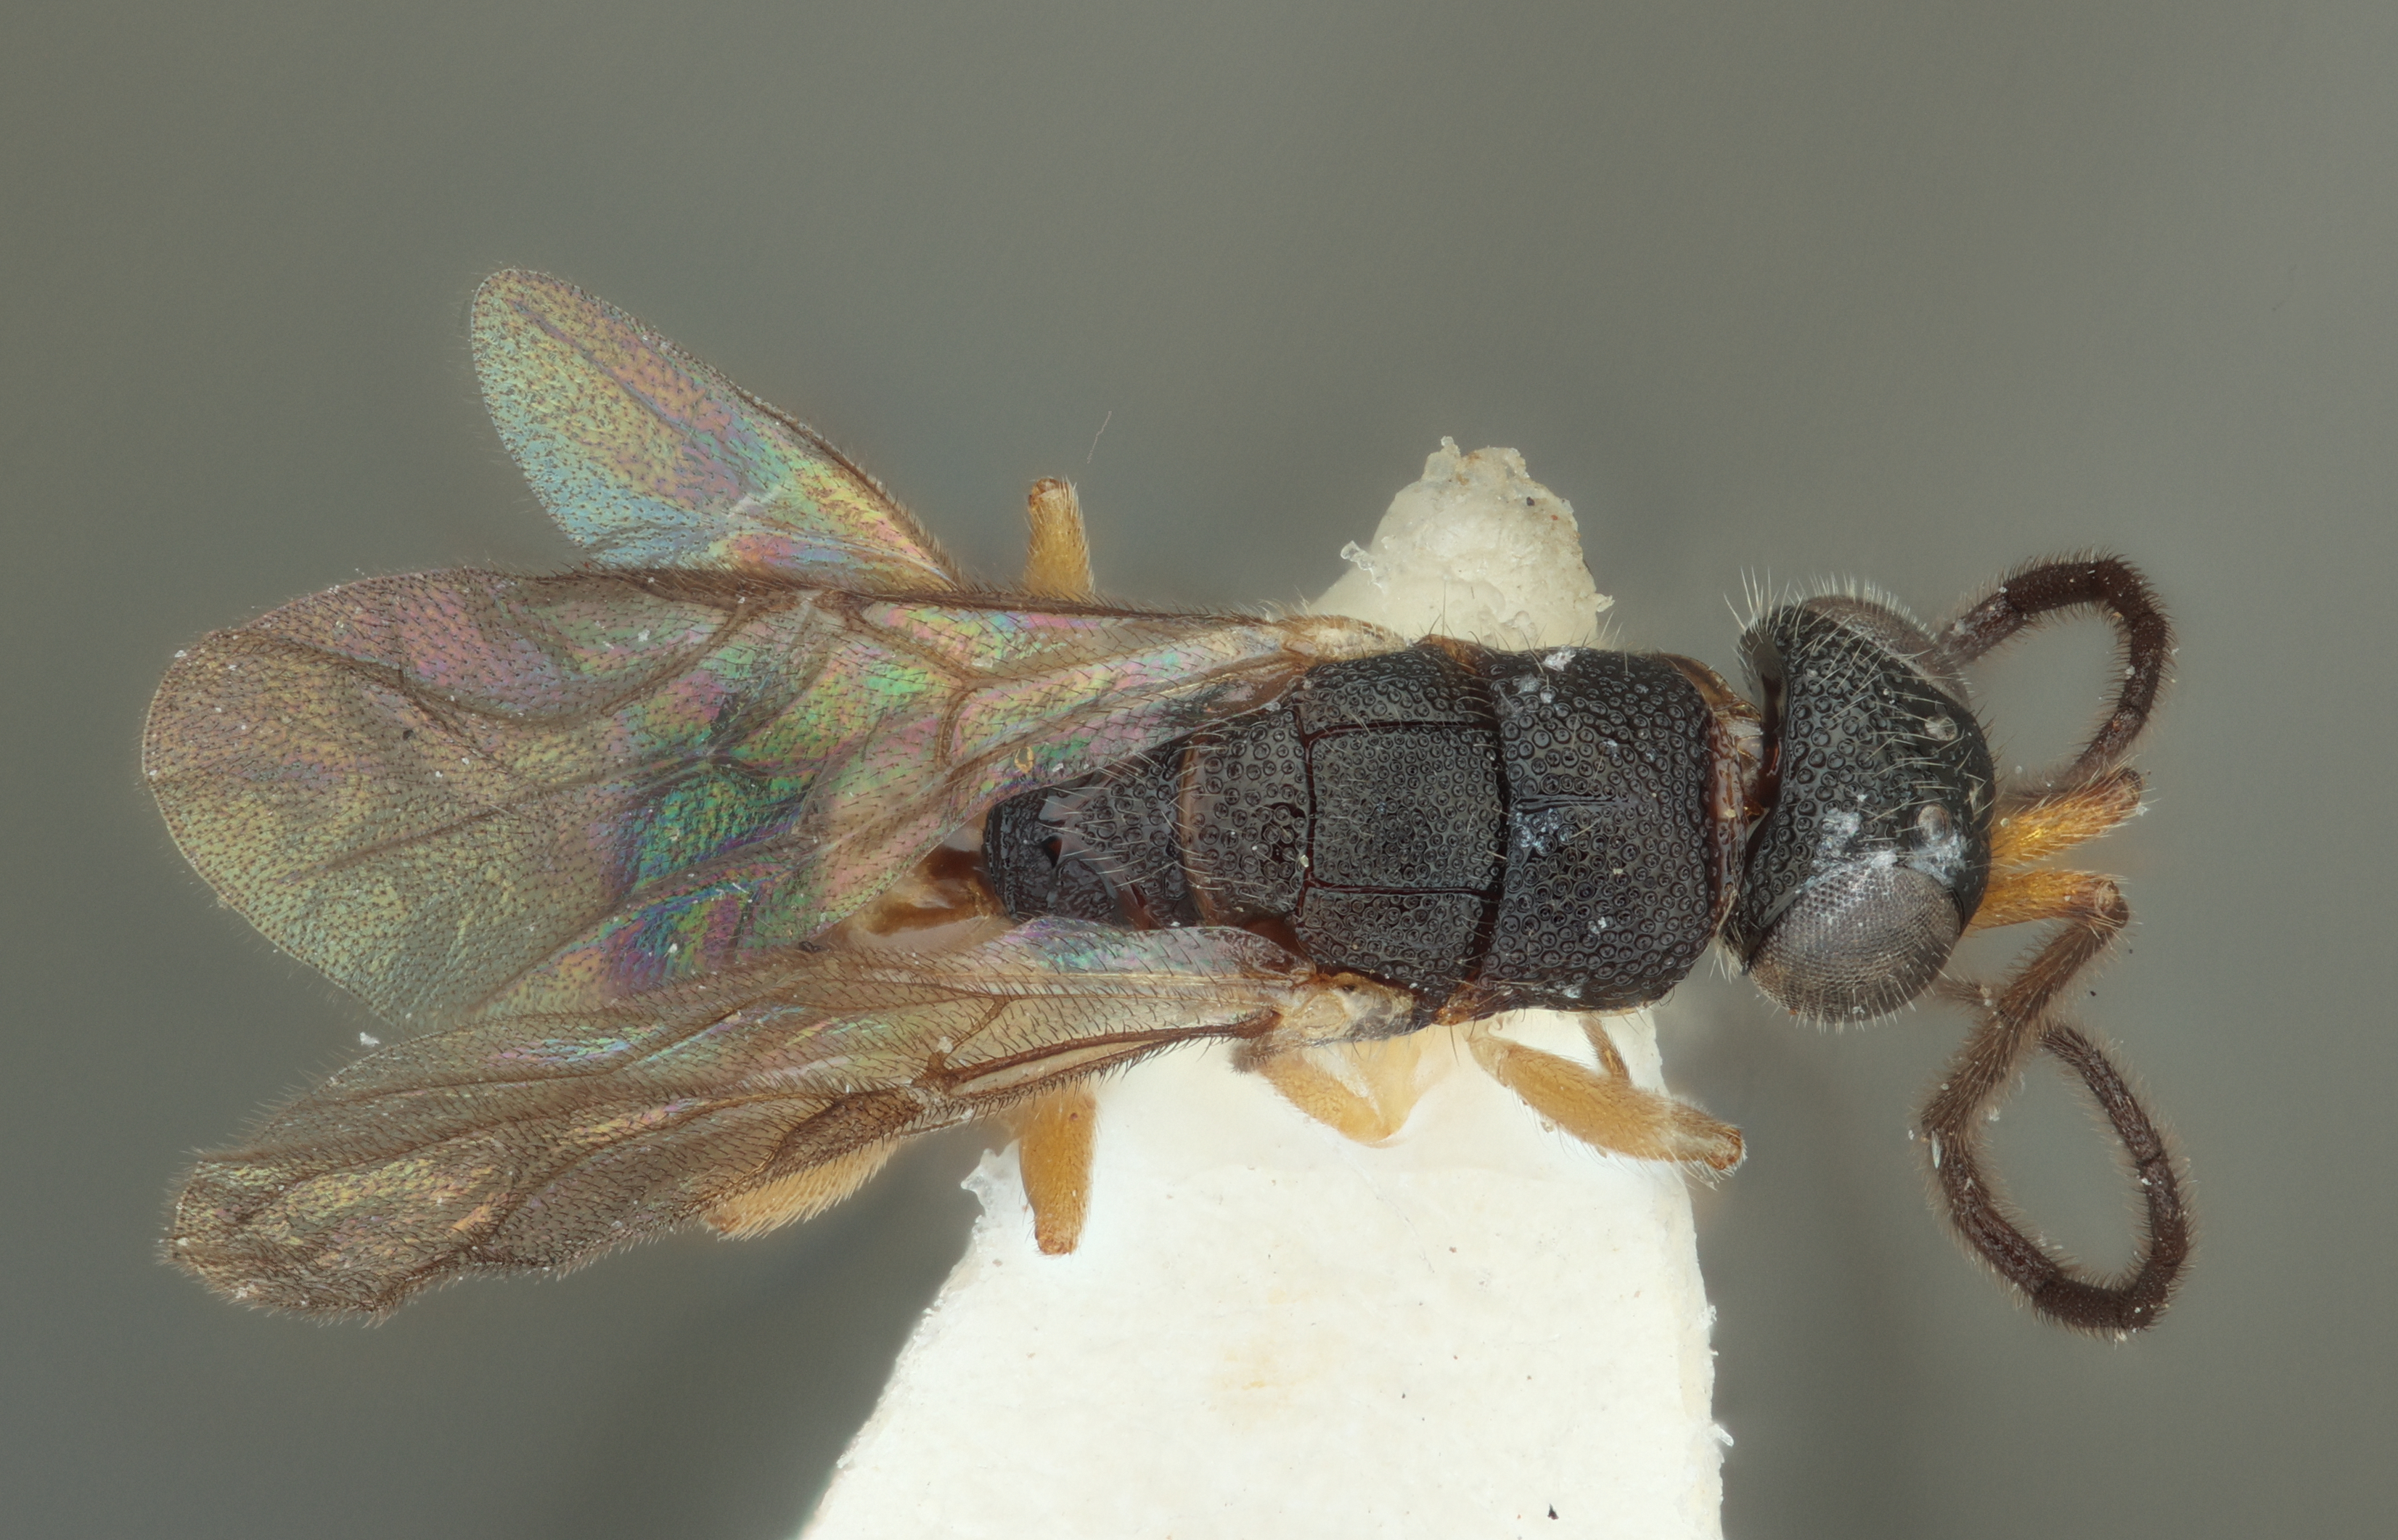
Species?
Saltasega distorta
